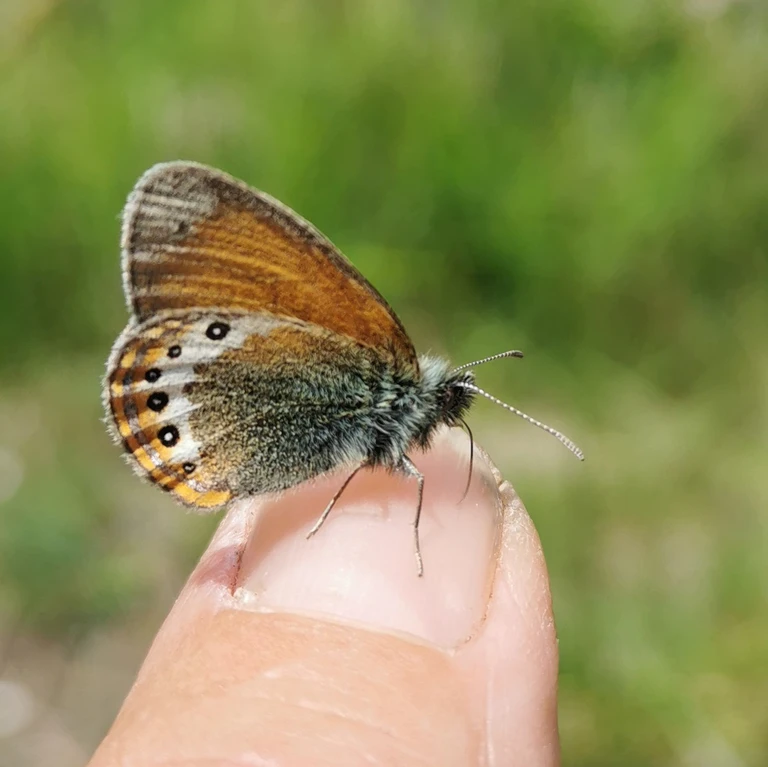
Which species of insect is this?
Coenonympha gardetta
